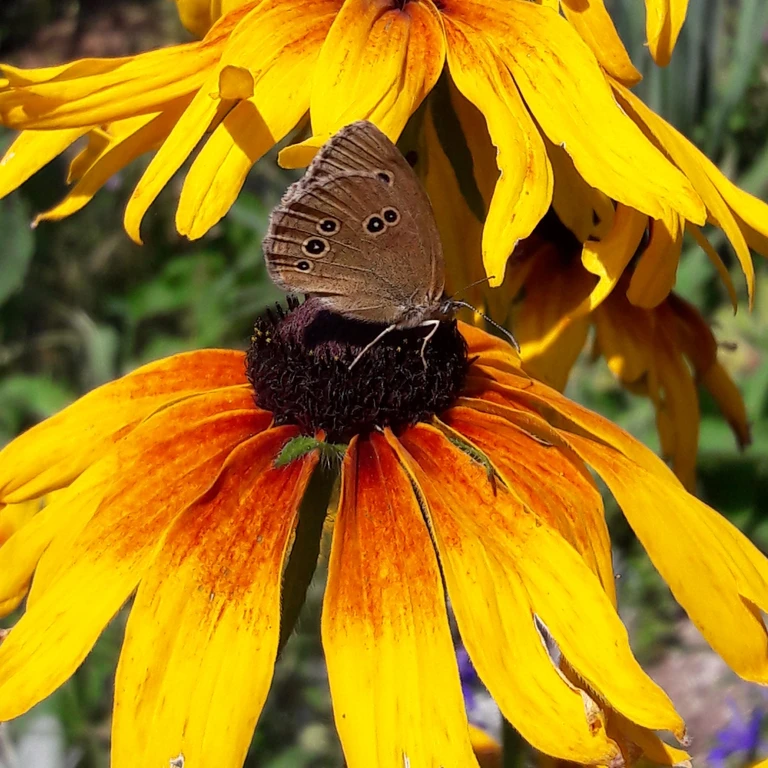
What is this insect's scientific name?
Aphantopus hyperantus
